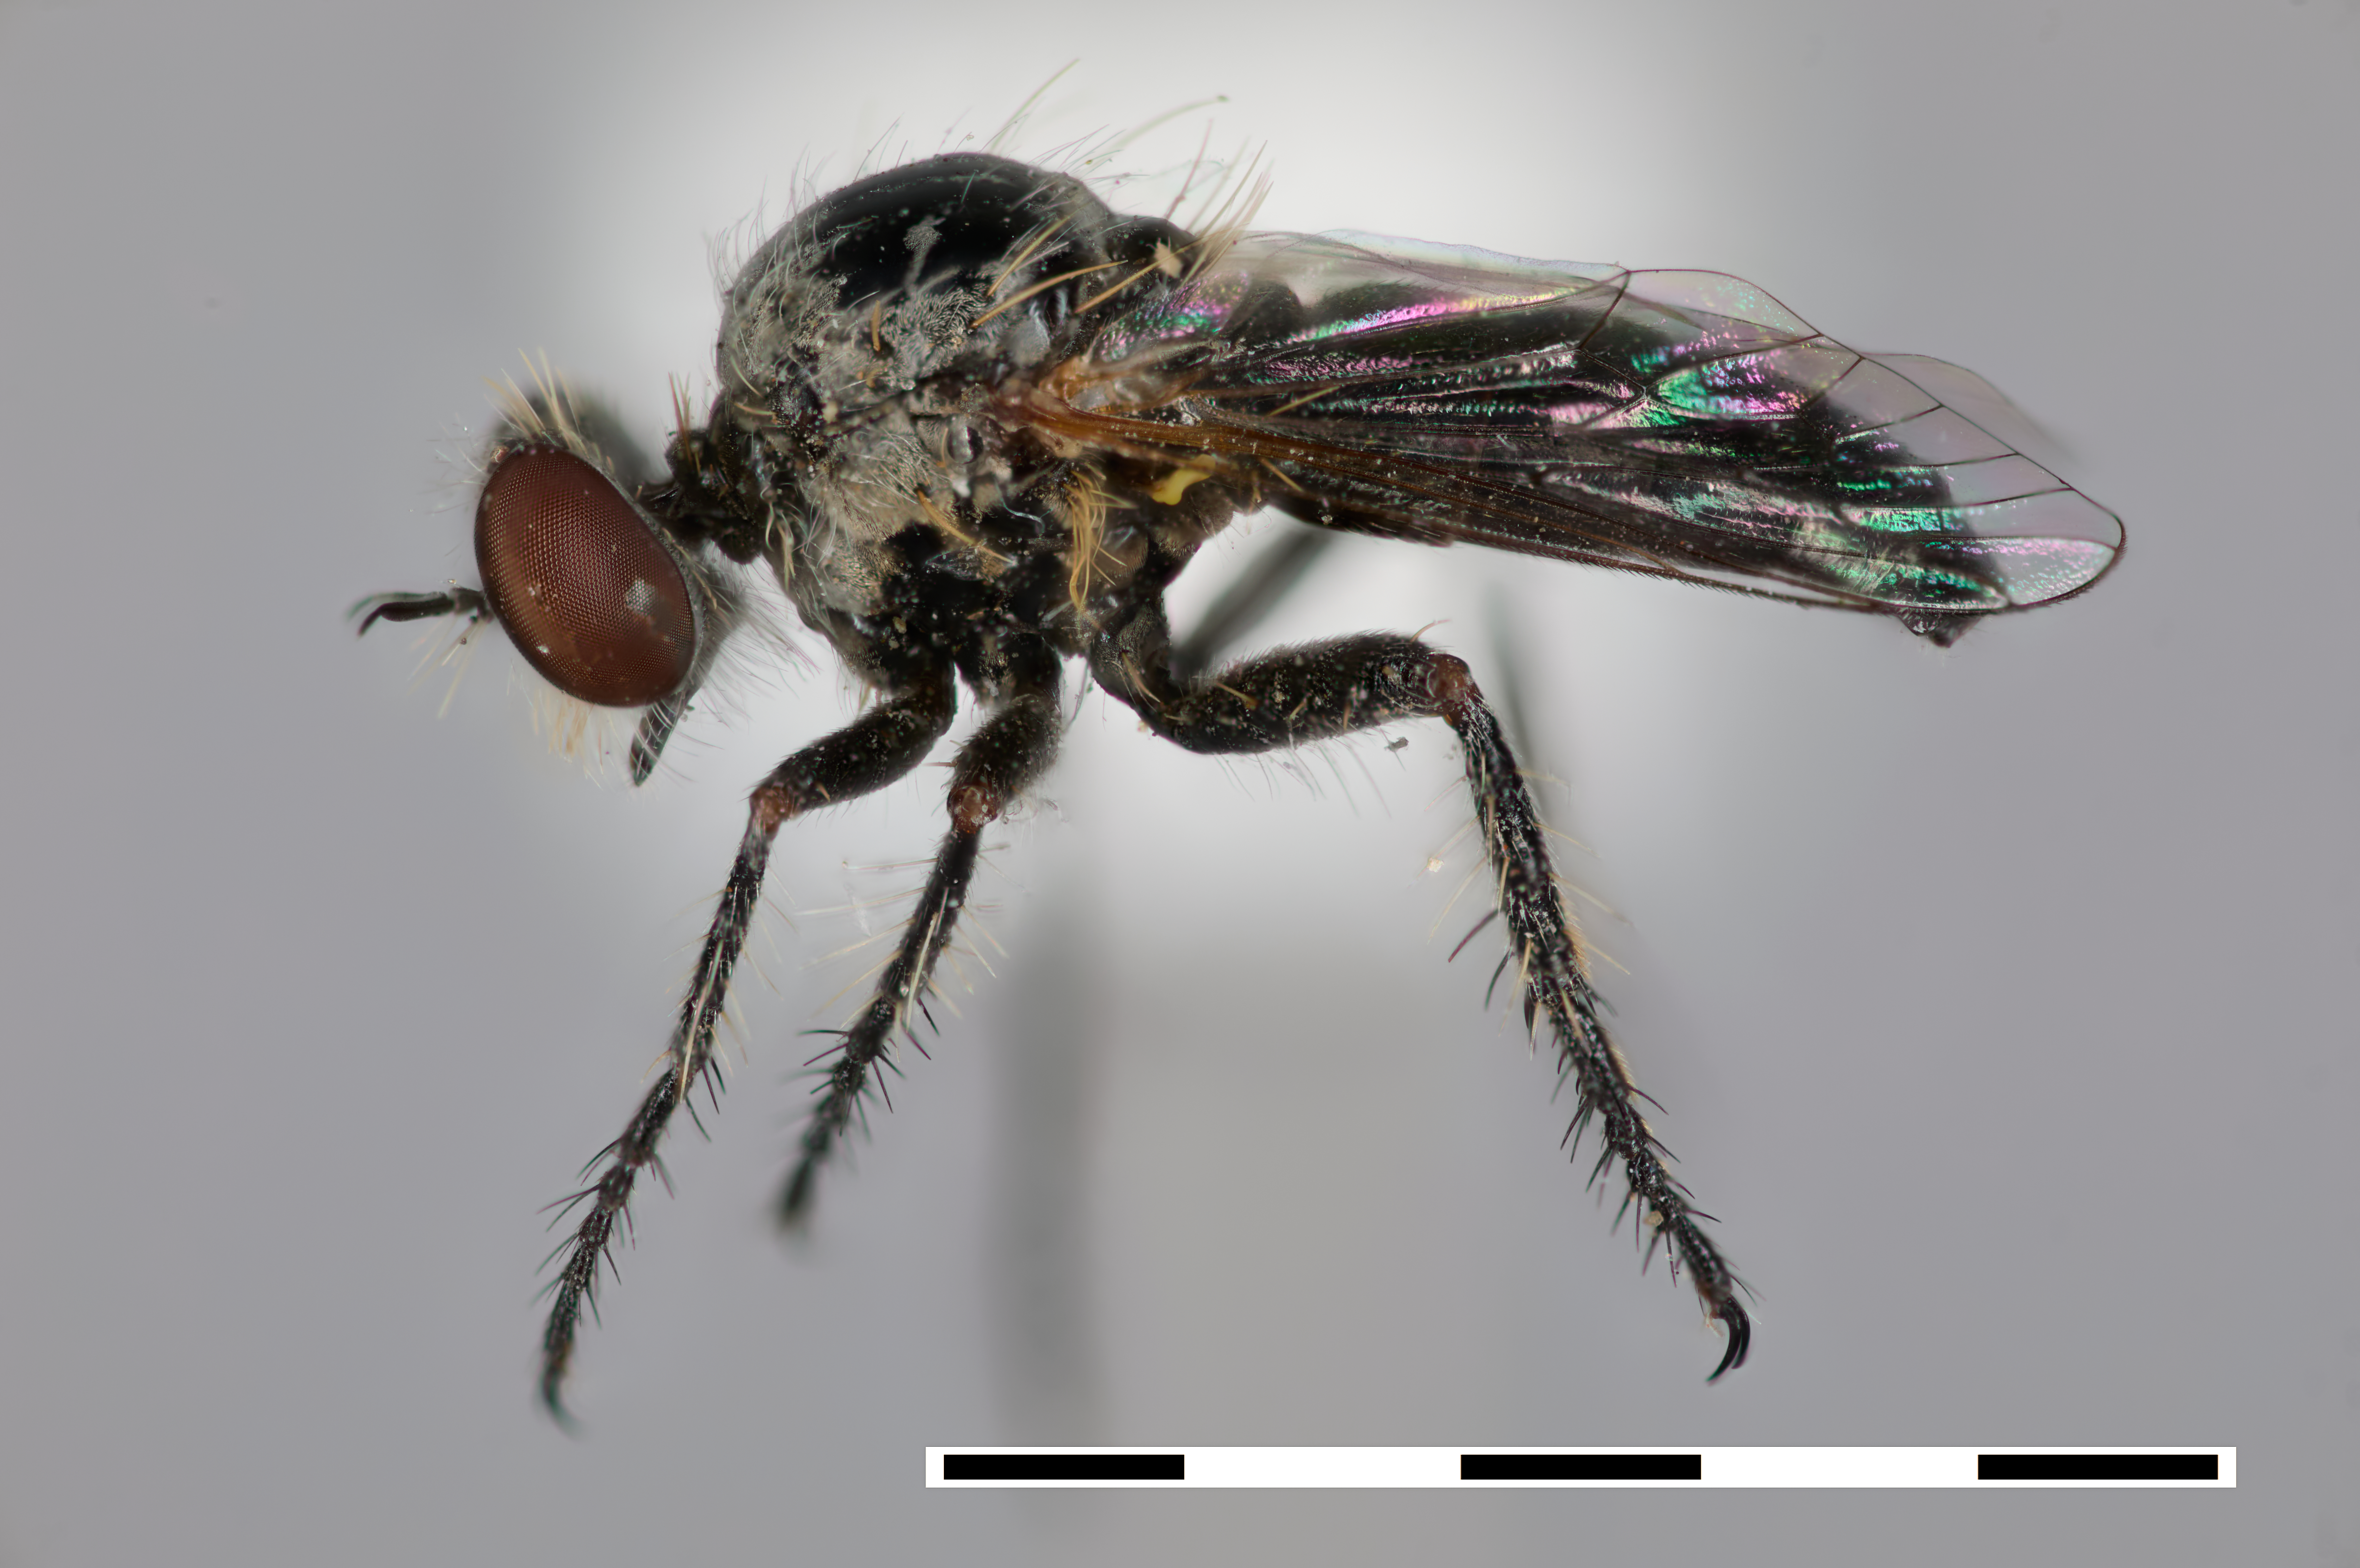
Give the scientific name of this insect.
Acnephalomyia metallicoindica
